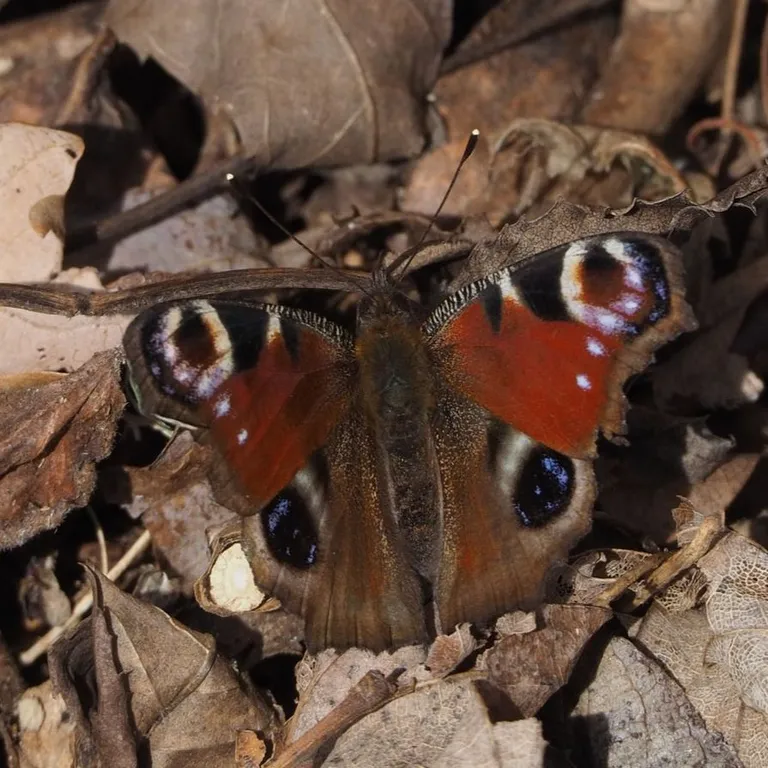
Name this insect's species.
Aglais io
